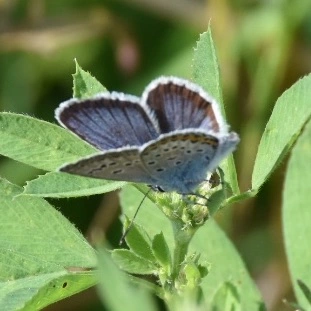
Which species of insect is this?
Plebejus argus
